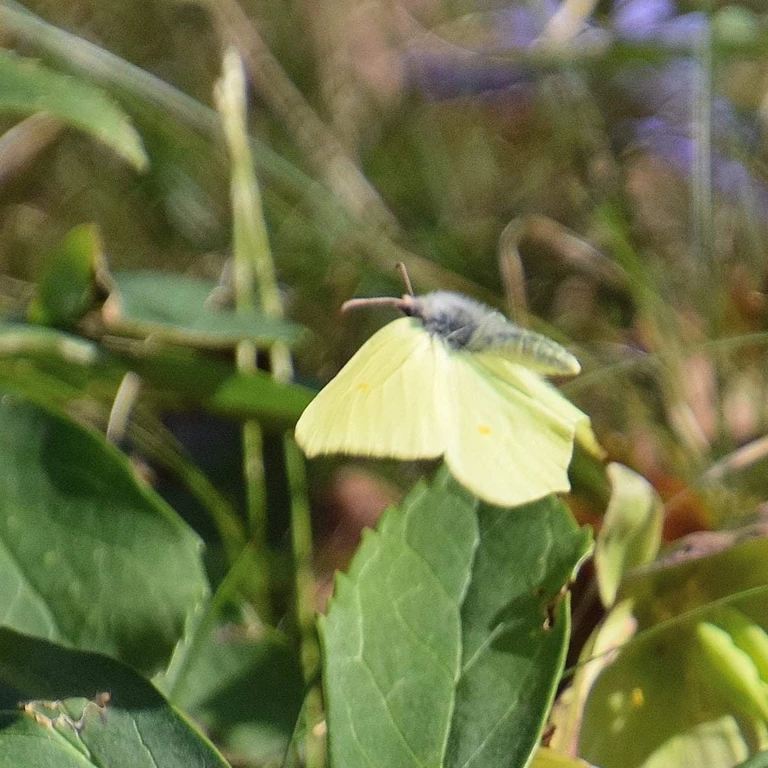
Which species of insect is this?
Gonepteryx rhamni
